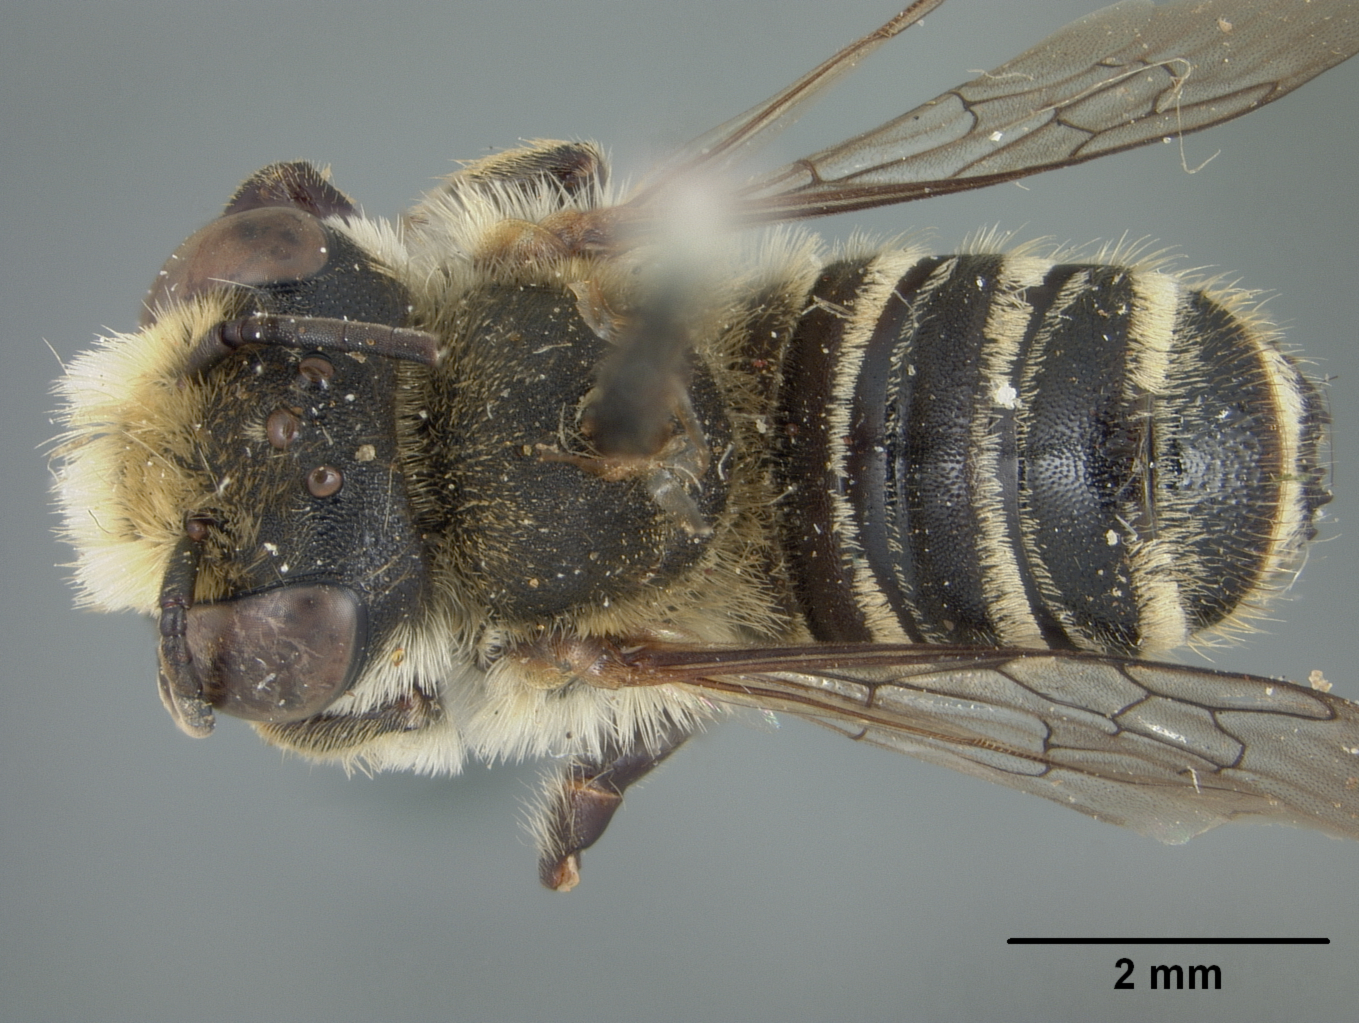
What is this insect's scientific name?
Megachile fullawayi
